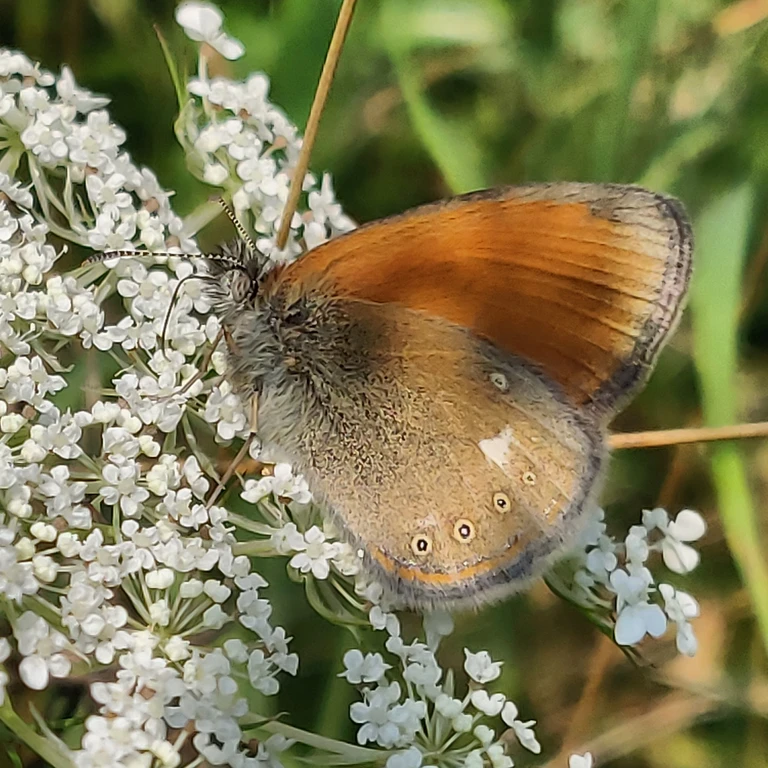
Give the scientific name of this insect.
Coenonympha glycerion (also Coenonympha iphis)
